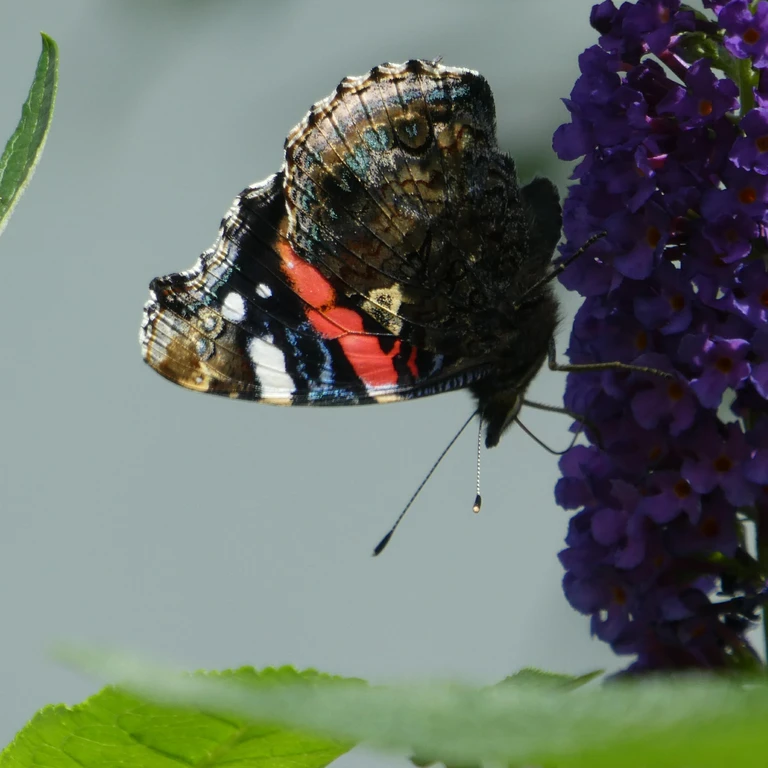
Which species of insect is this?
Vanessa atalanta
